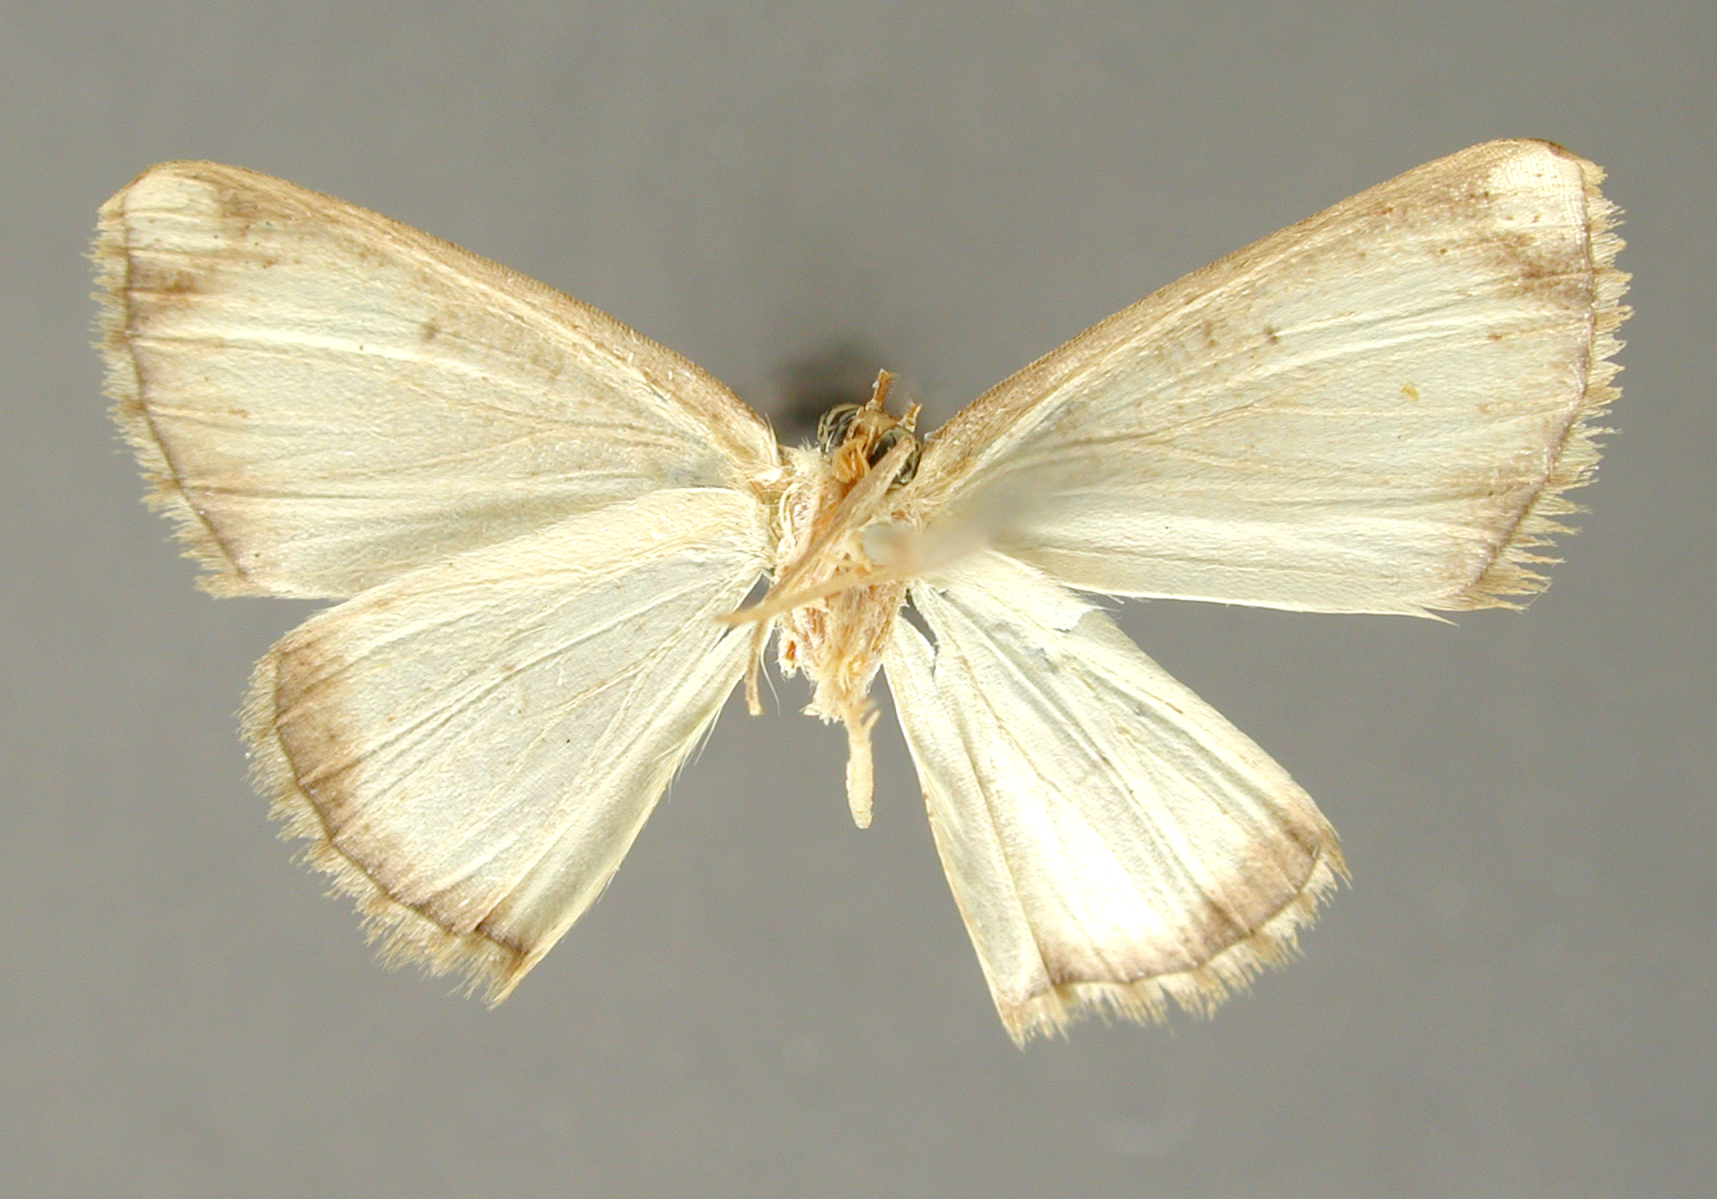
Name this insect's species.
Nematocampa falsa
